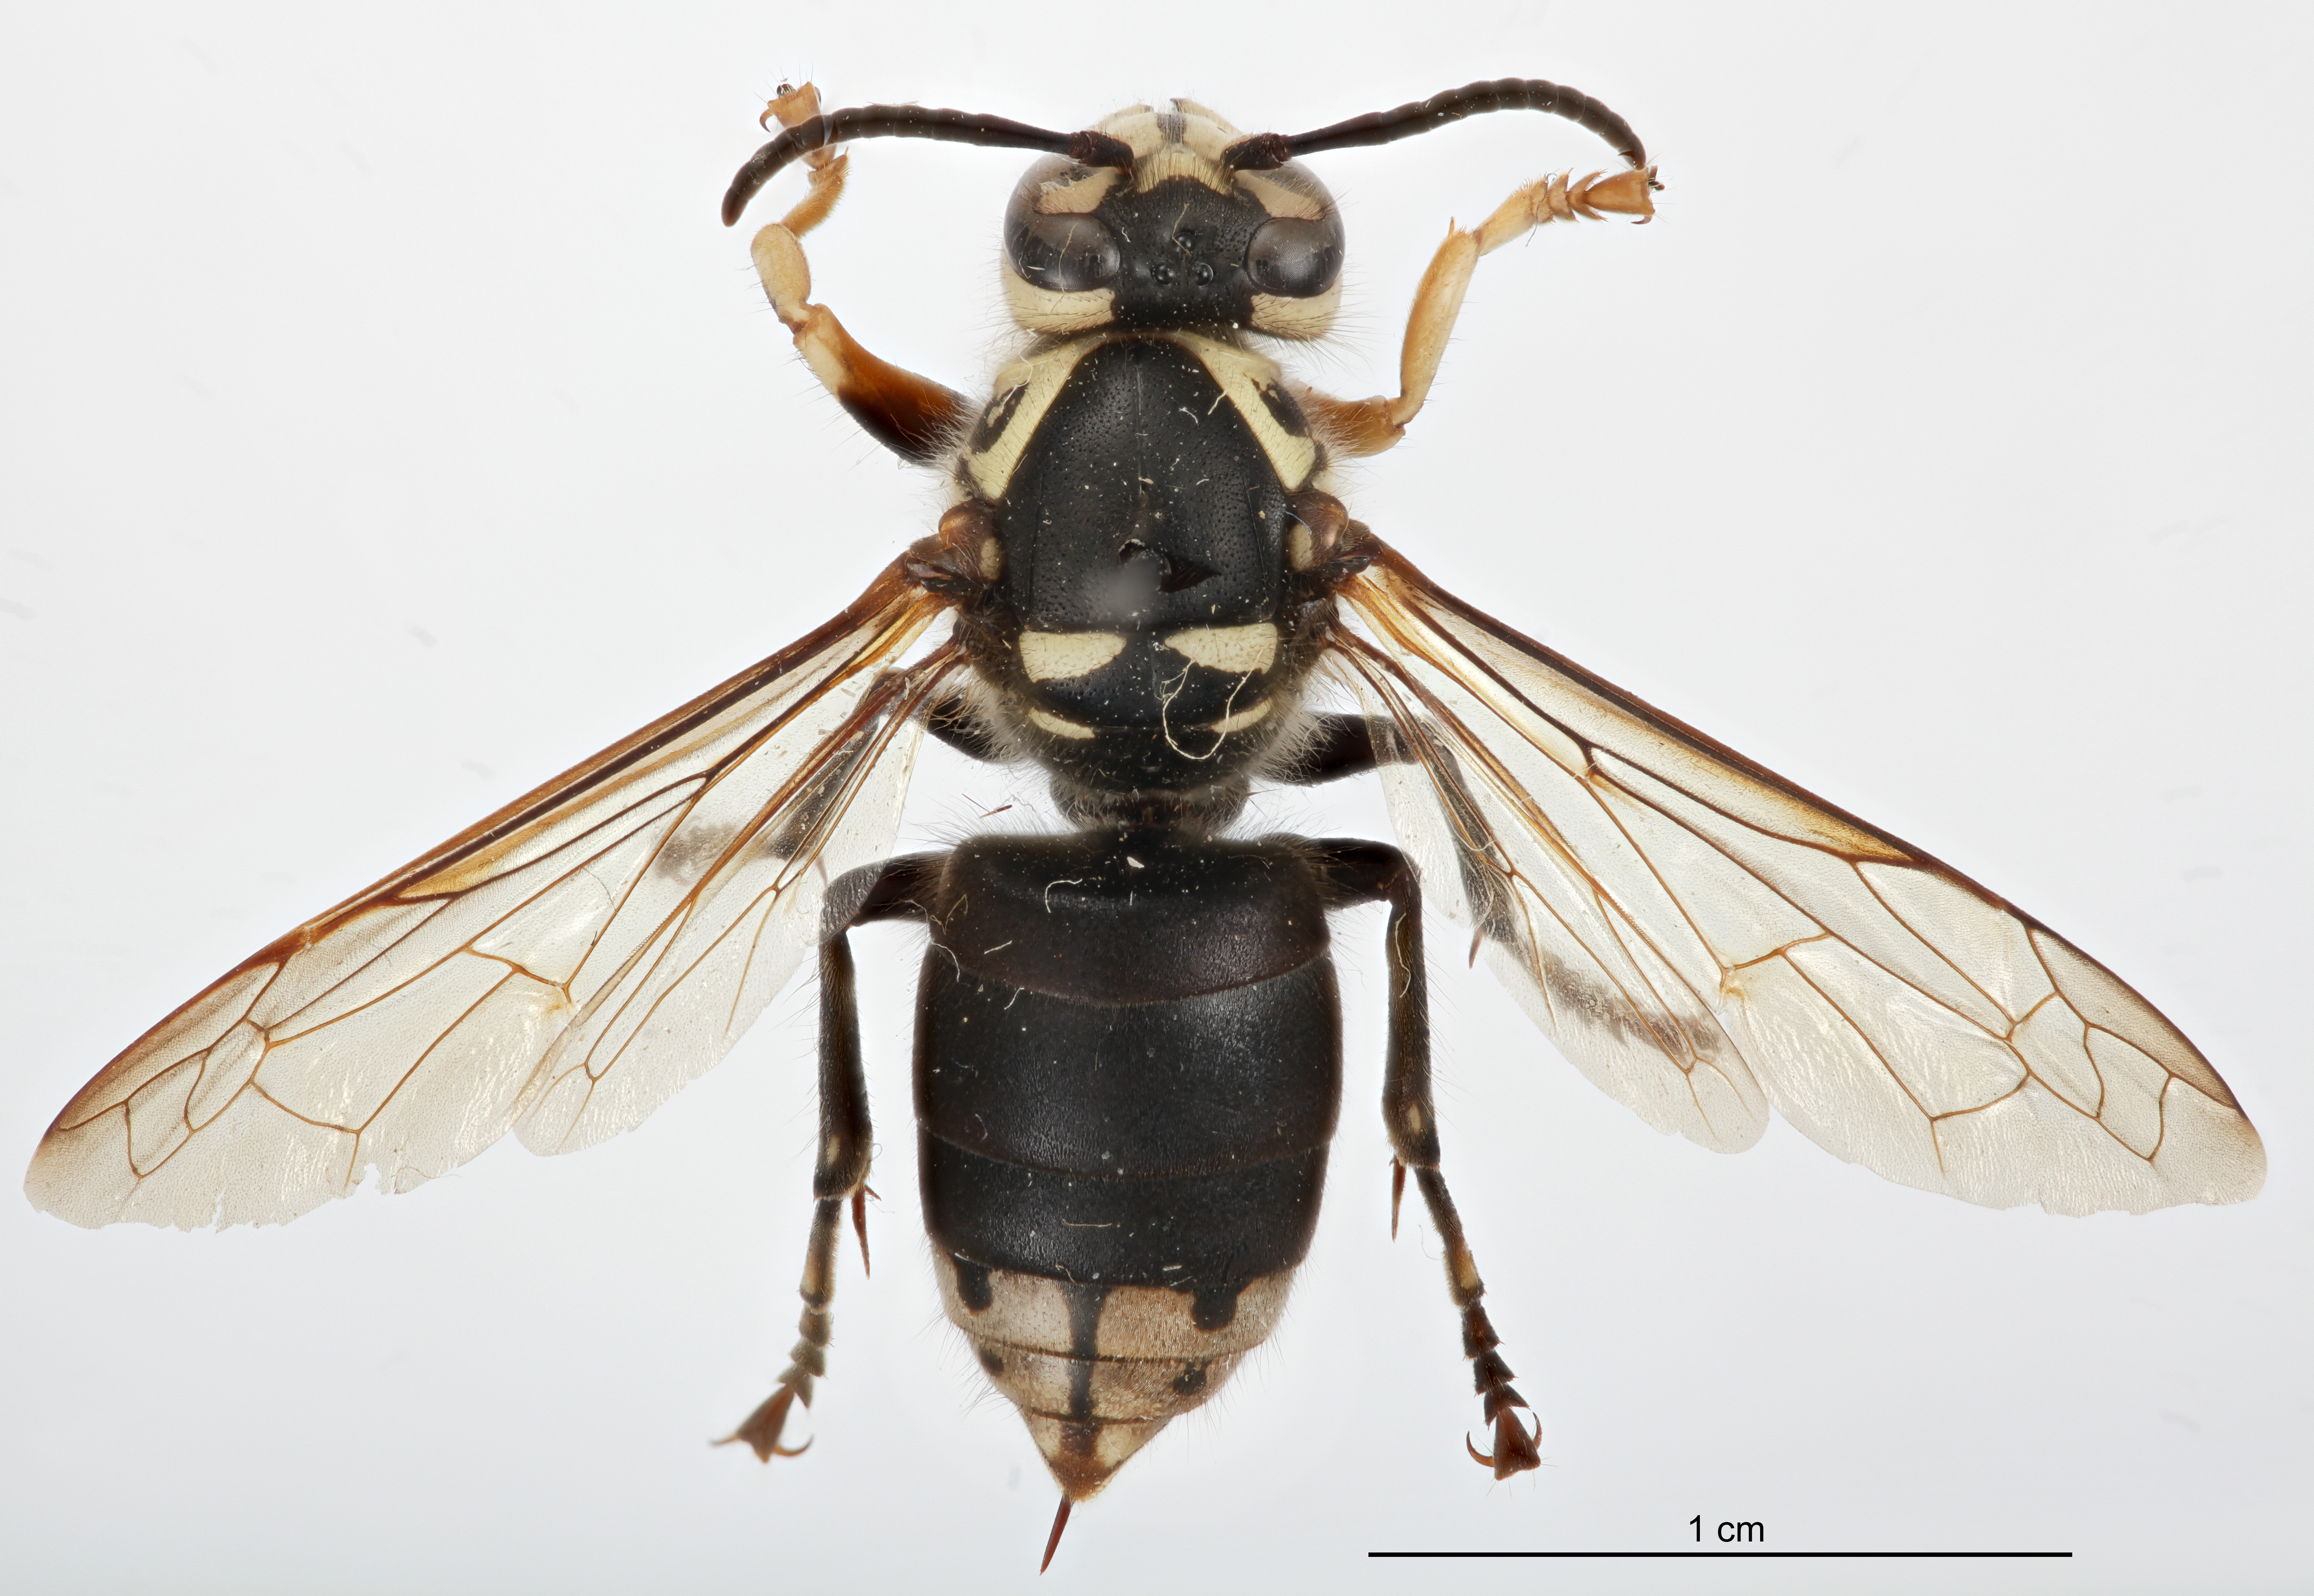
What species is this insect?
Dolichovespula maculata
